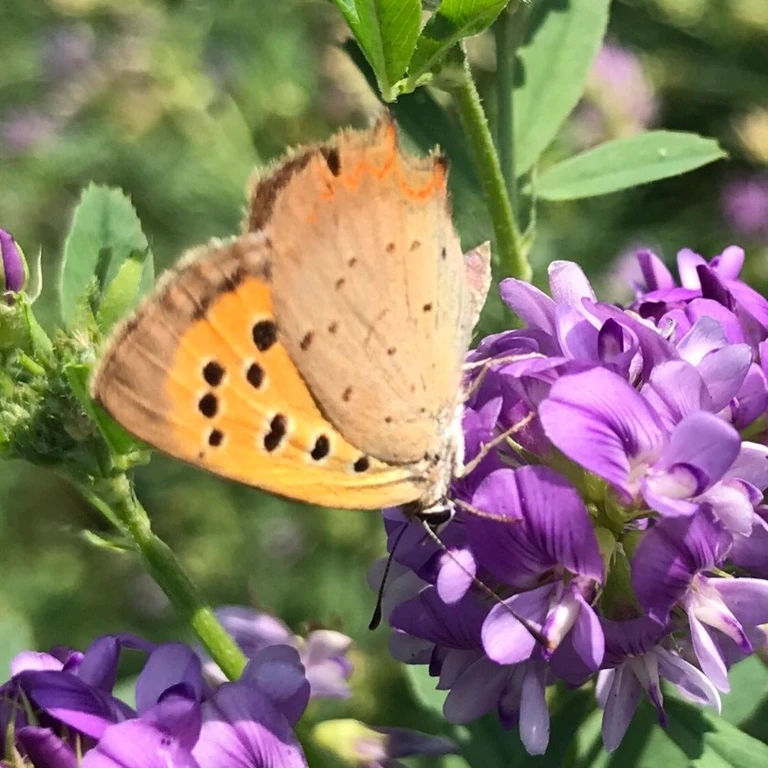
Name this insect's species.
Lycaena phlaeas
